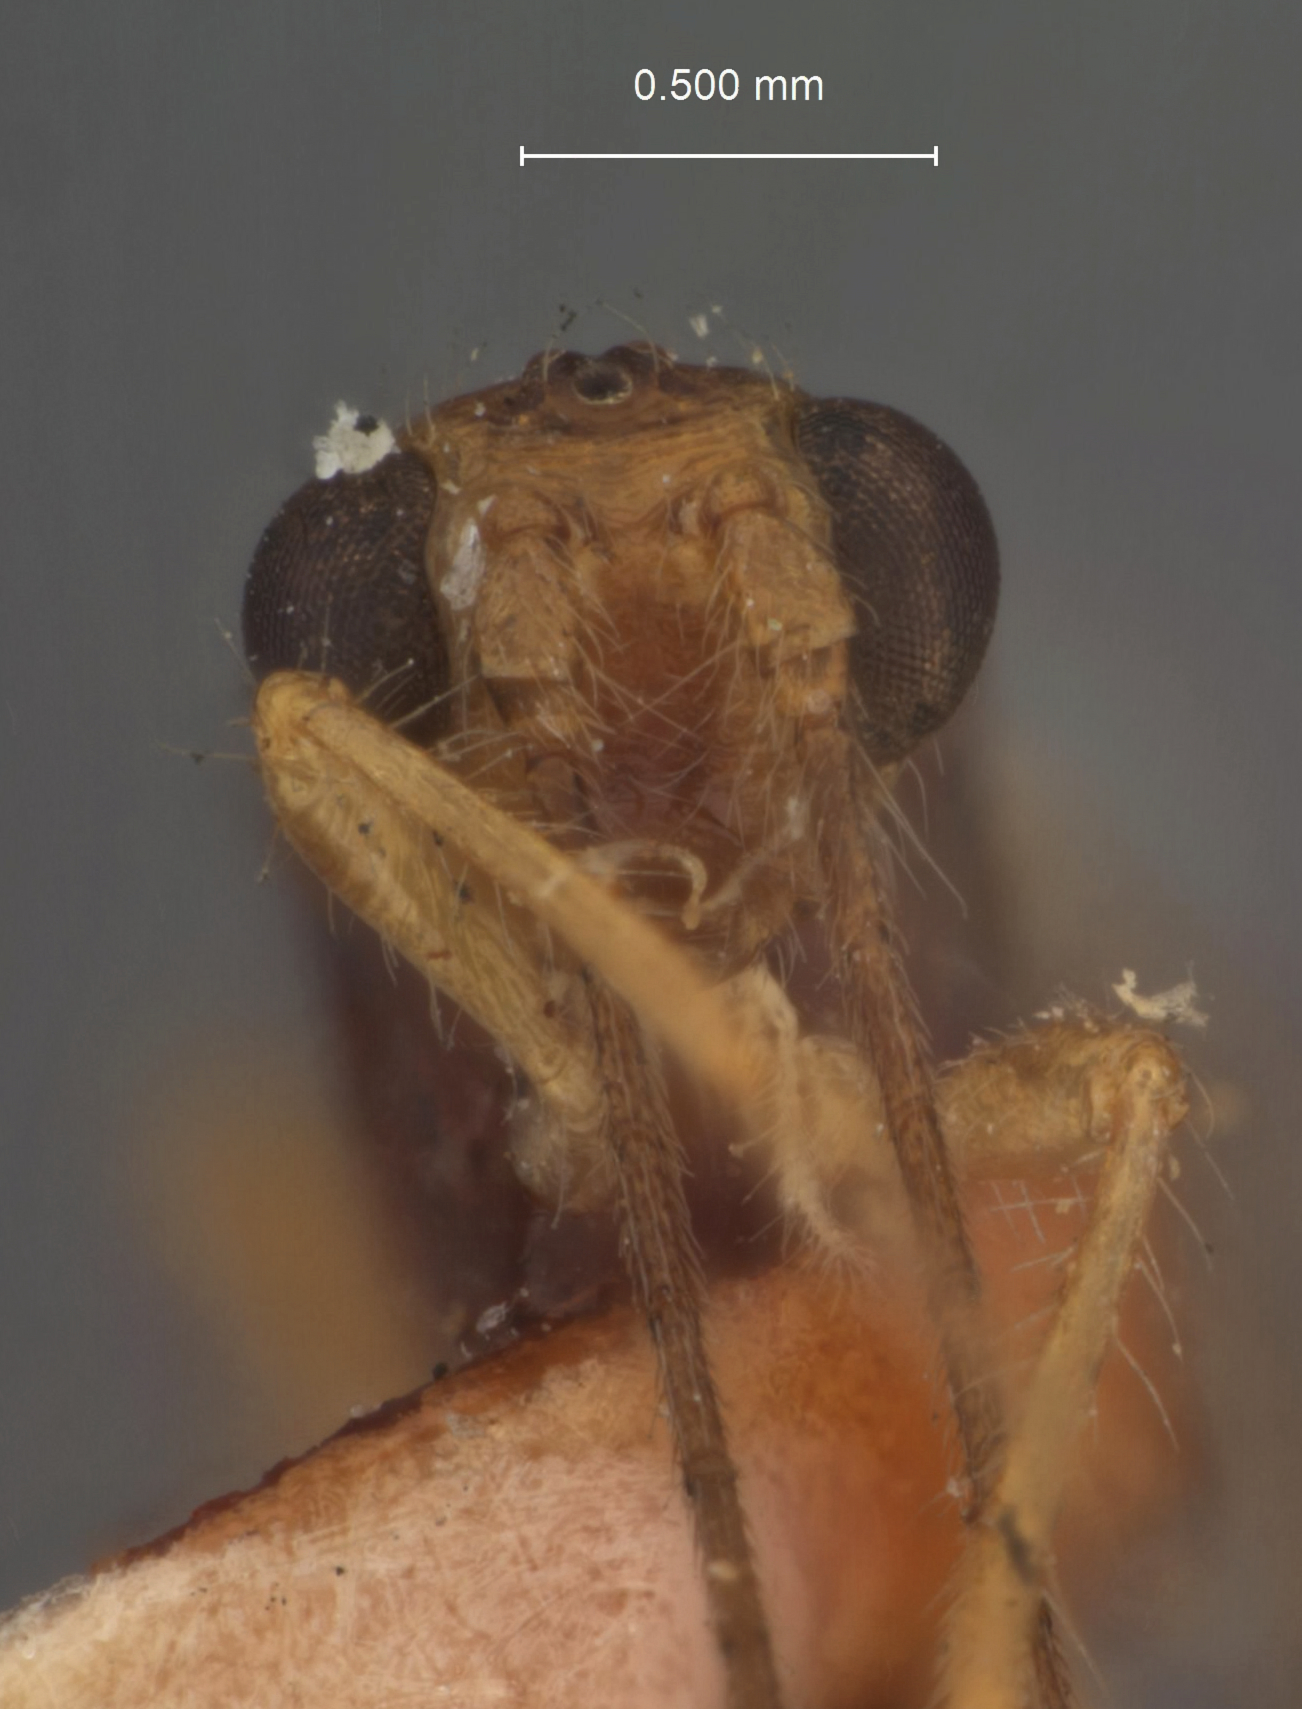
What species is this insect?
Spathius epaphus
